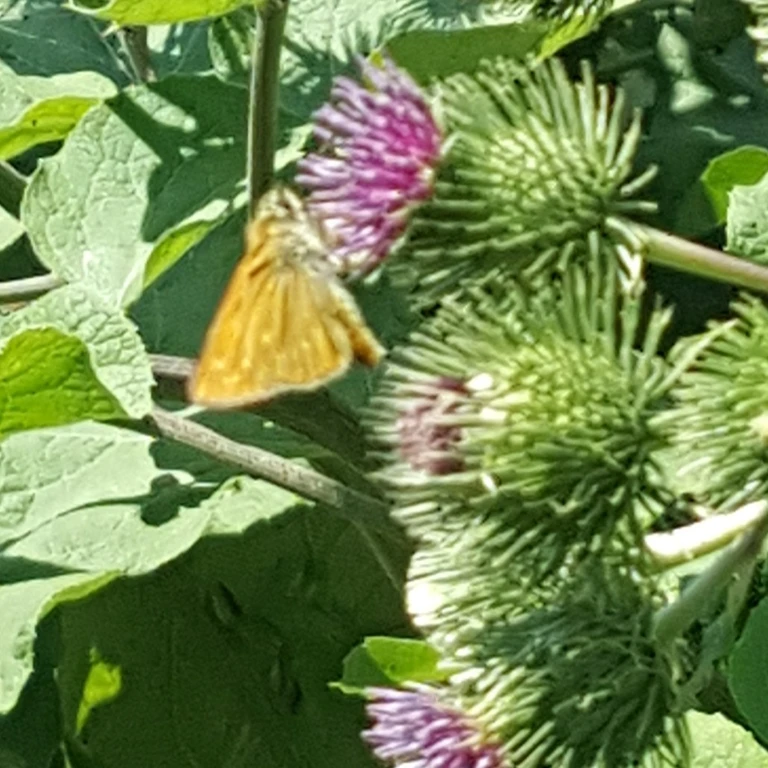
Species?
Ochlodes sylvanus (also Ochlodes venata)
